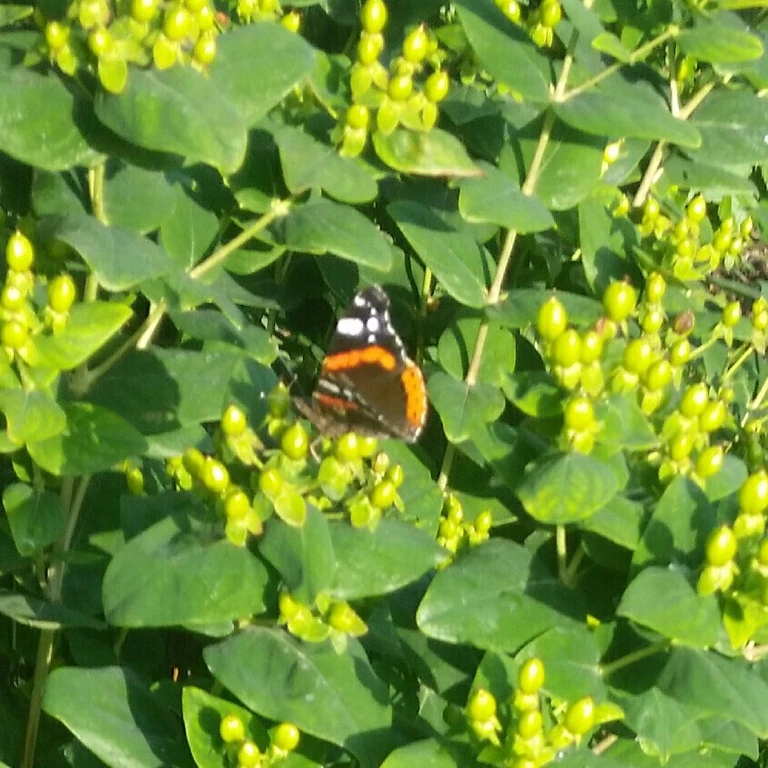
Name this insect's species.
Vanessa atalanta
